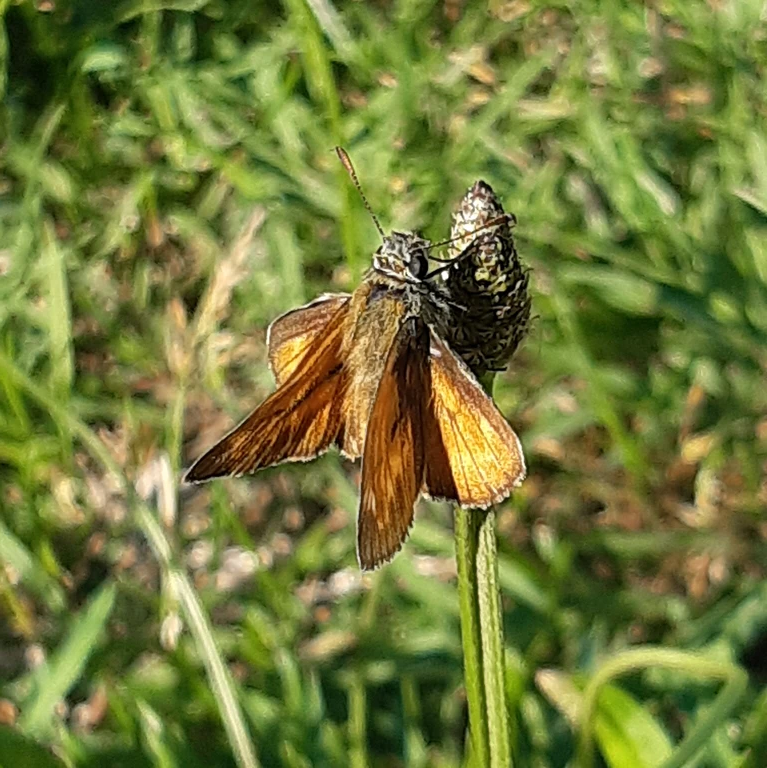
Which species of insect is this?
Ochlodes sylvanus (also Ochlodes venata)
